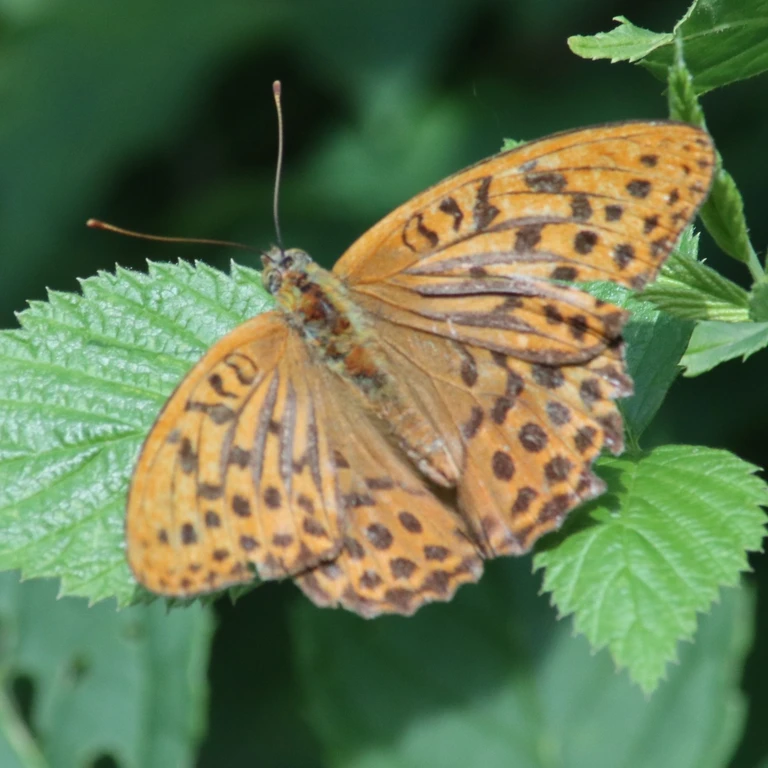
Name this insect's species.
Argynnis paphia
